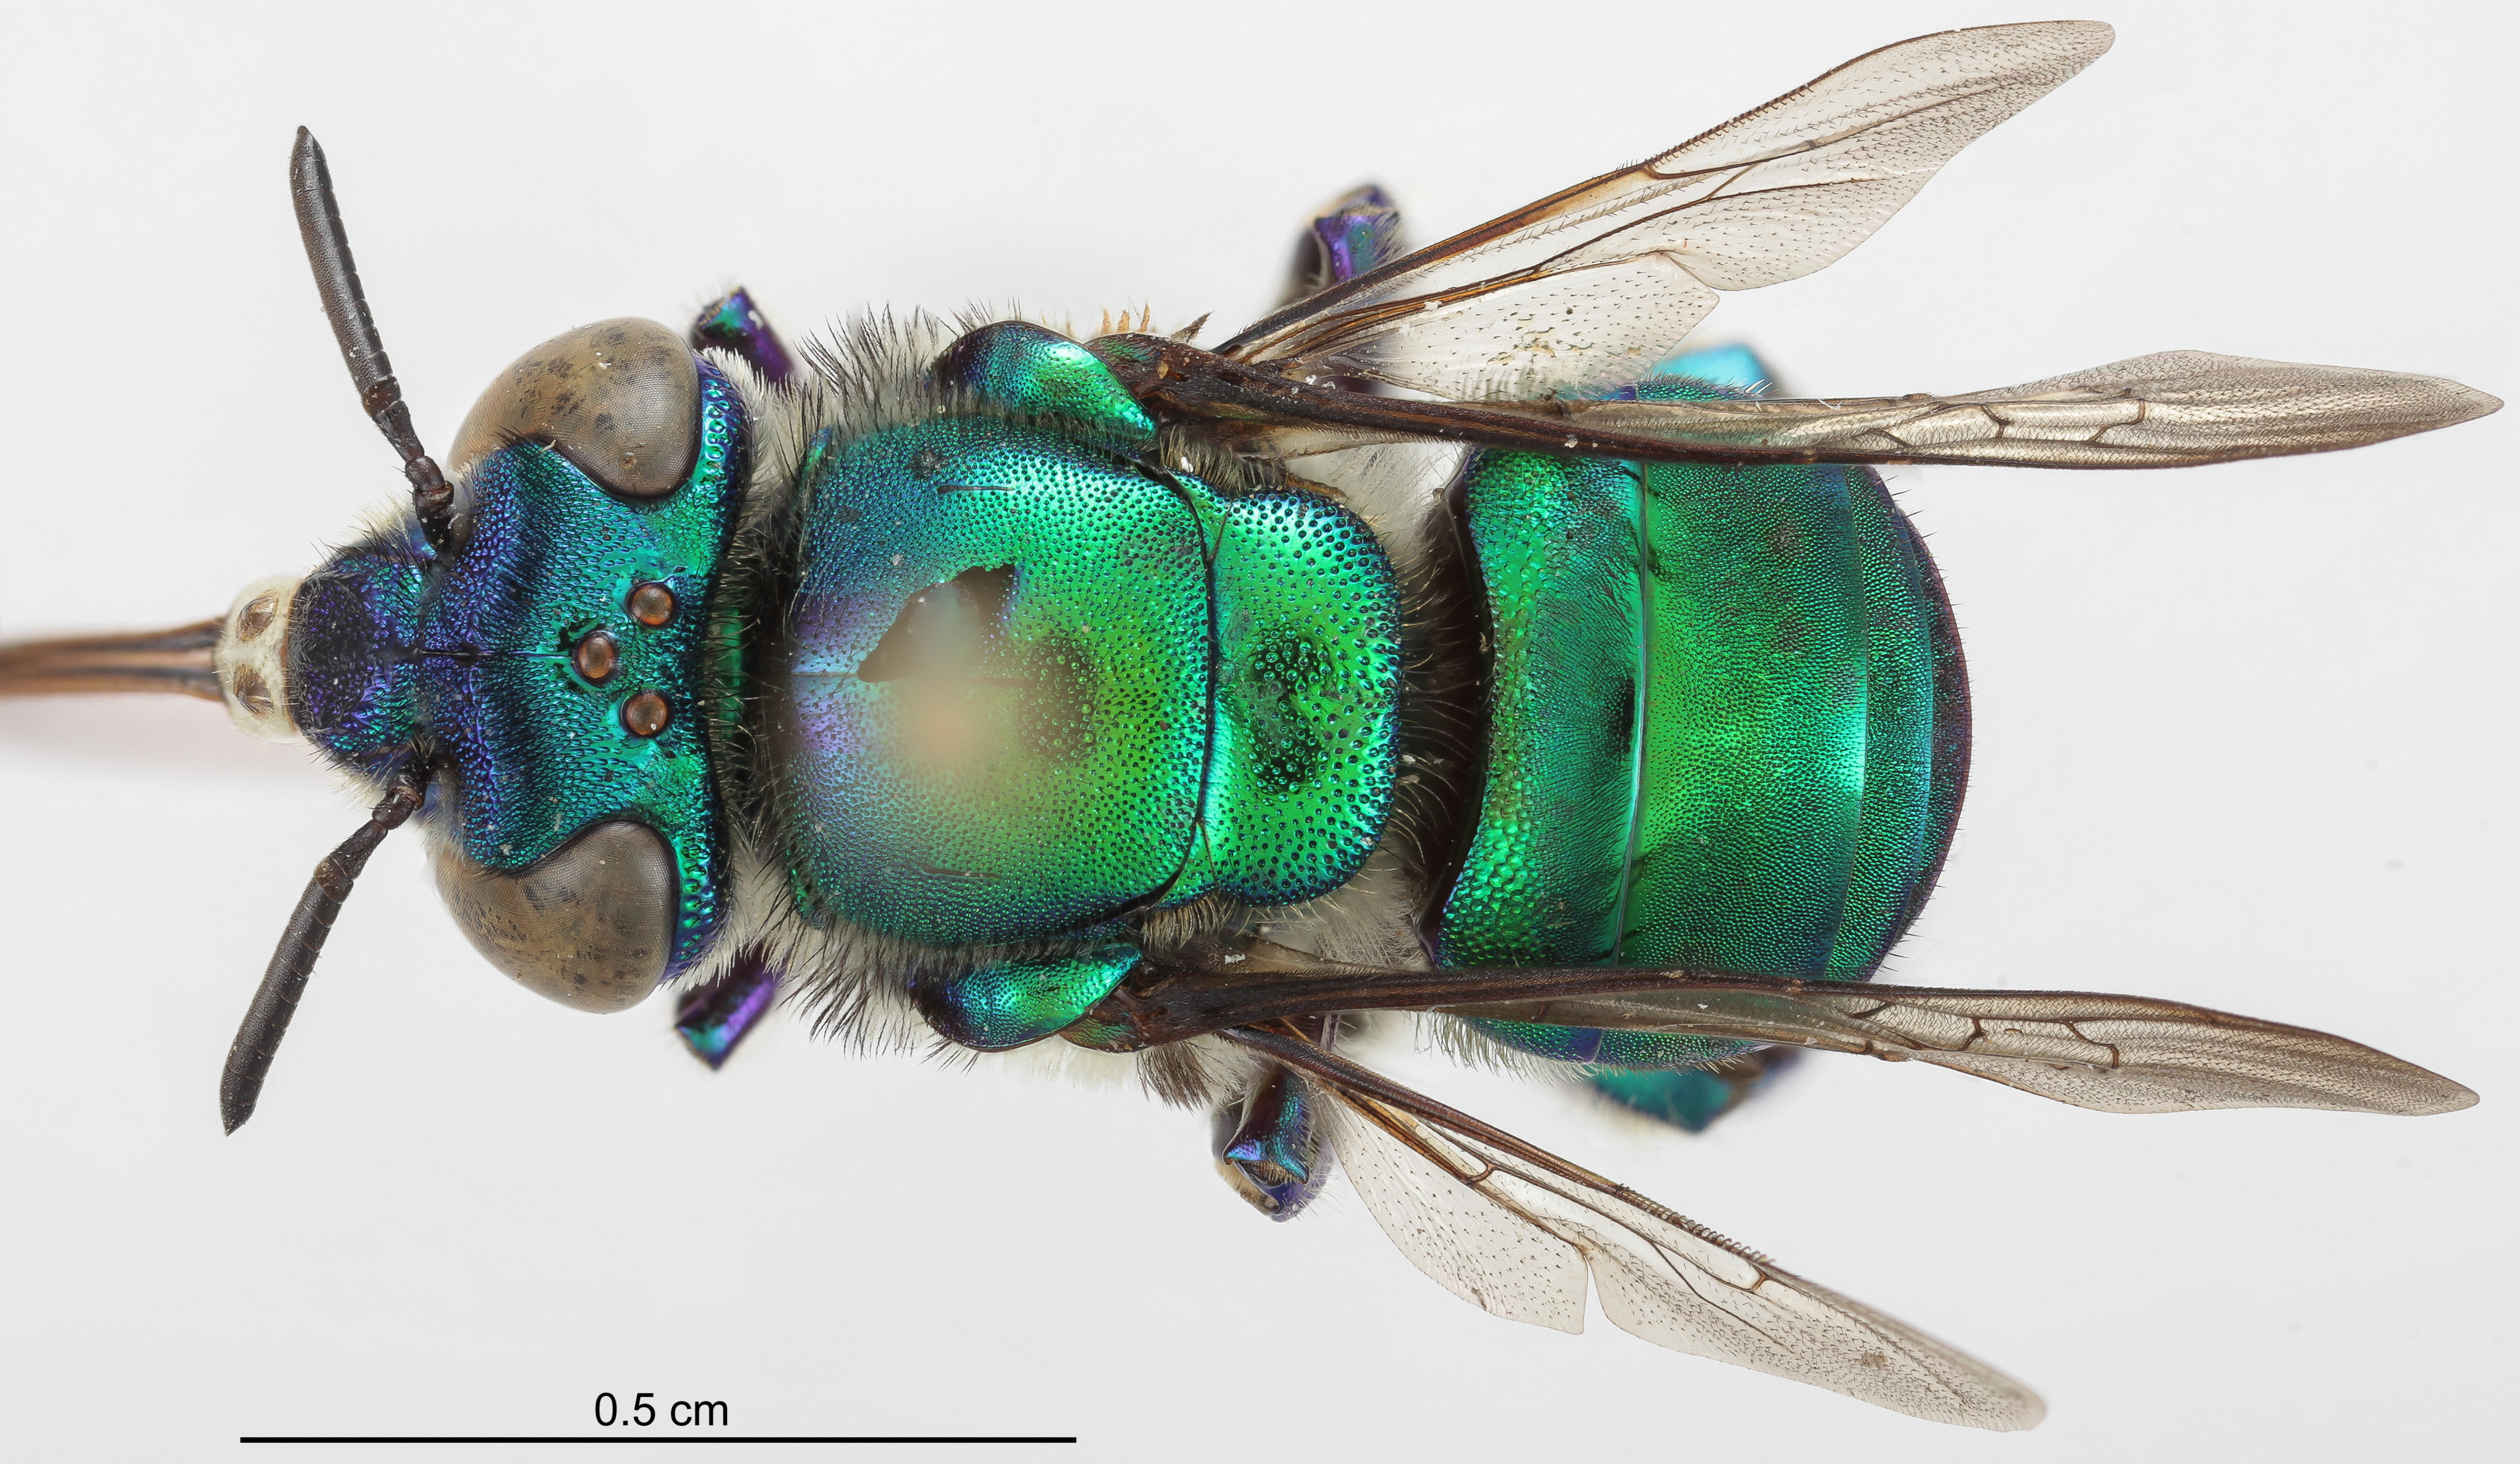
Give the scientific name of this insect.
Euglossa mourei
